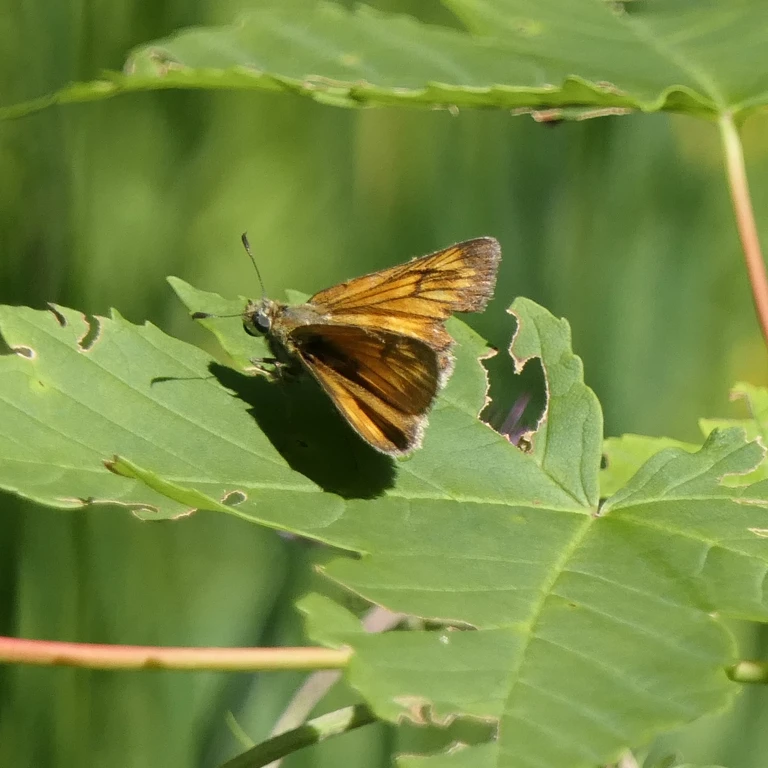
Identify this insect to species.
Ochlodes sylvanus (also Ochlodes venata)
